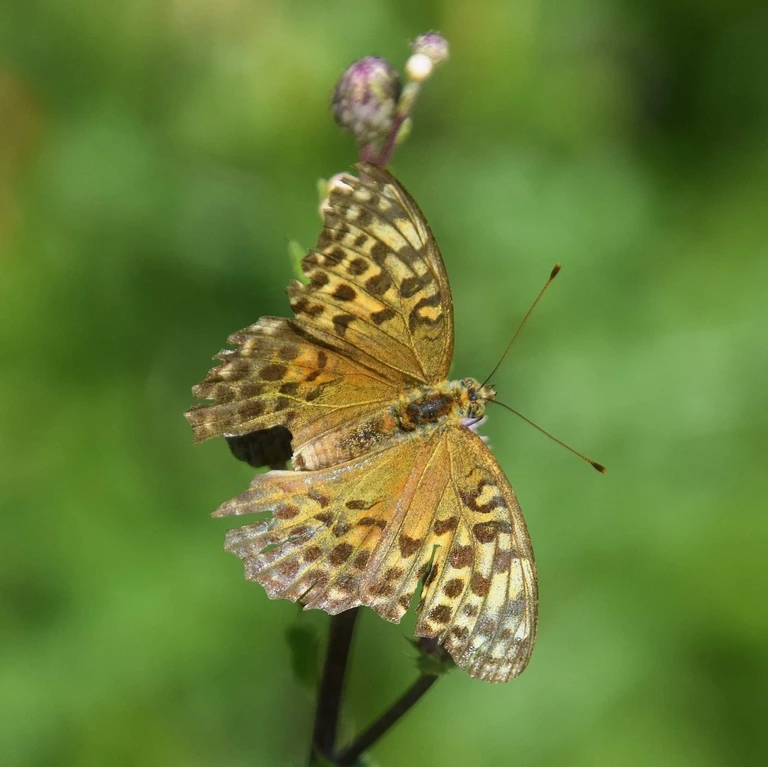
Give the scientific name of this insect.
Argynnis paphia
